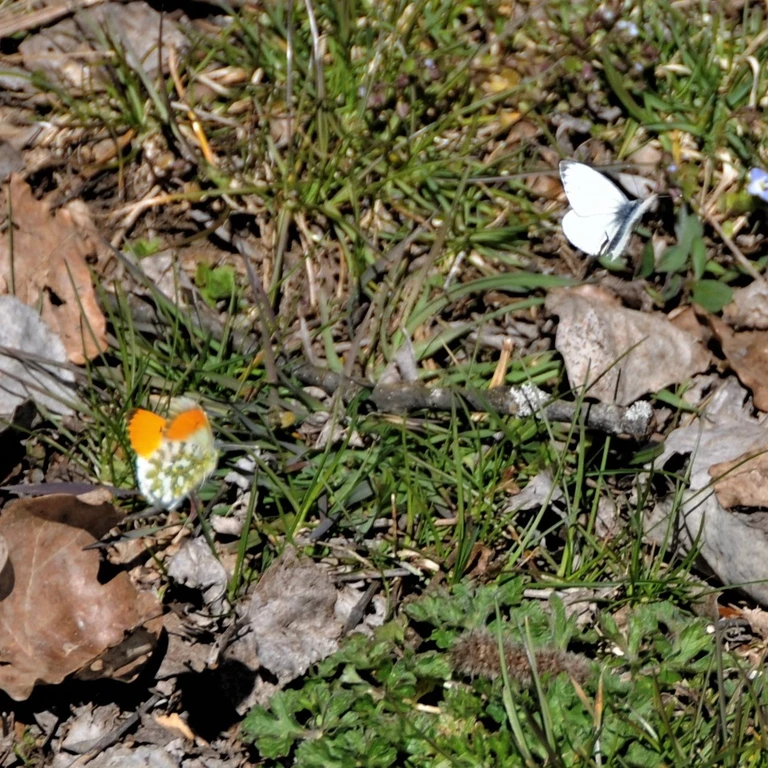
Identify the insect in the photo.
Anthocharis cardamines
